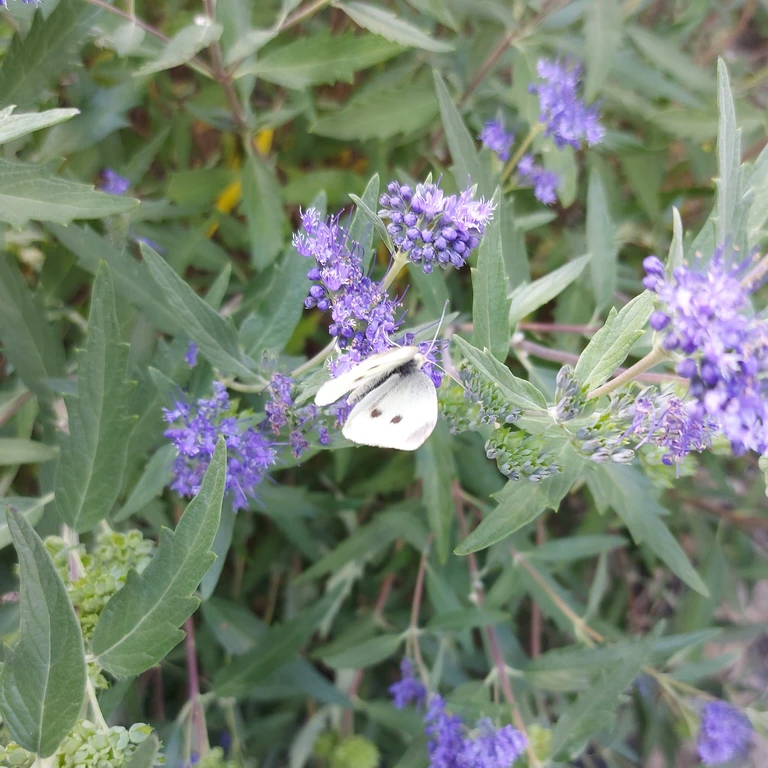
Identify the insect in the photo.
Pieris rapae
